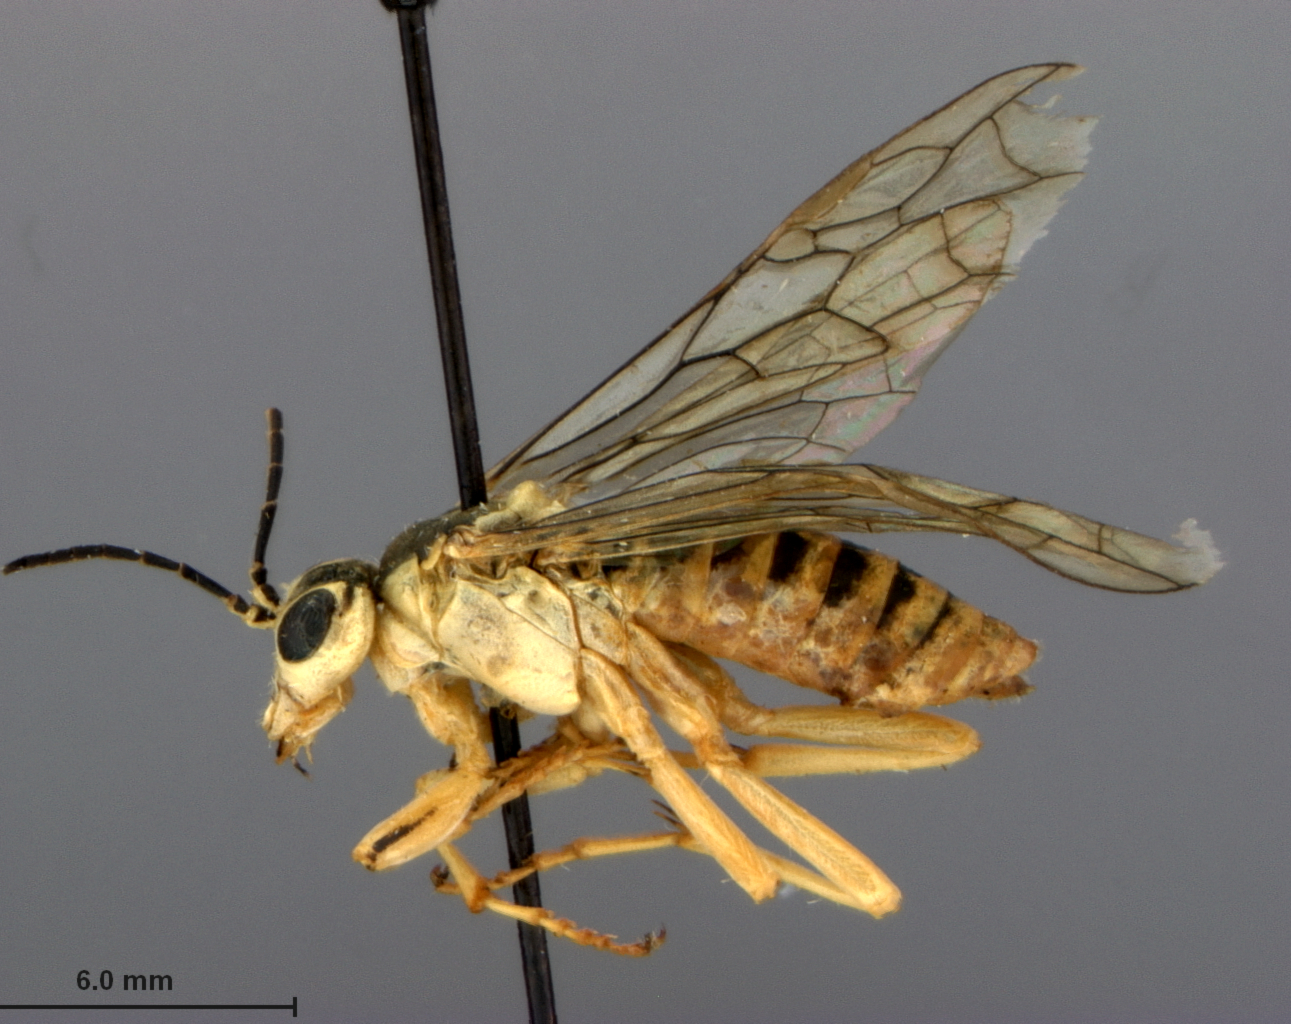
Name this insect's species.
Tenthredo szechuanica
